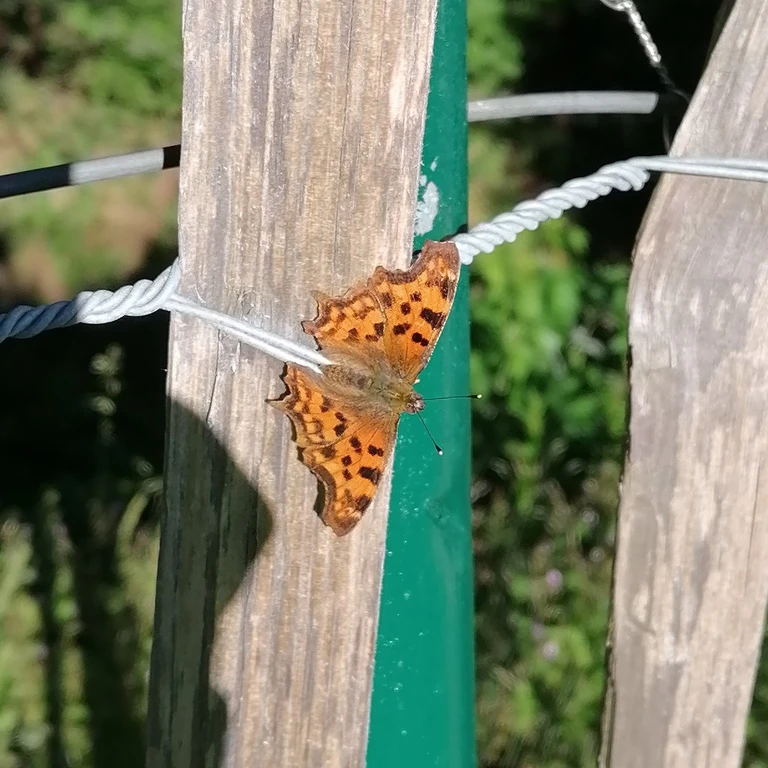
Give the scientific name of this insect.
Polygonia c-album
